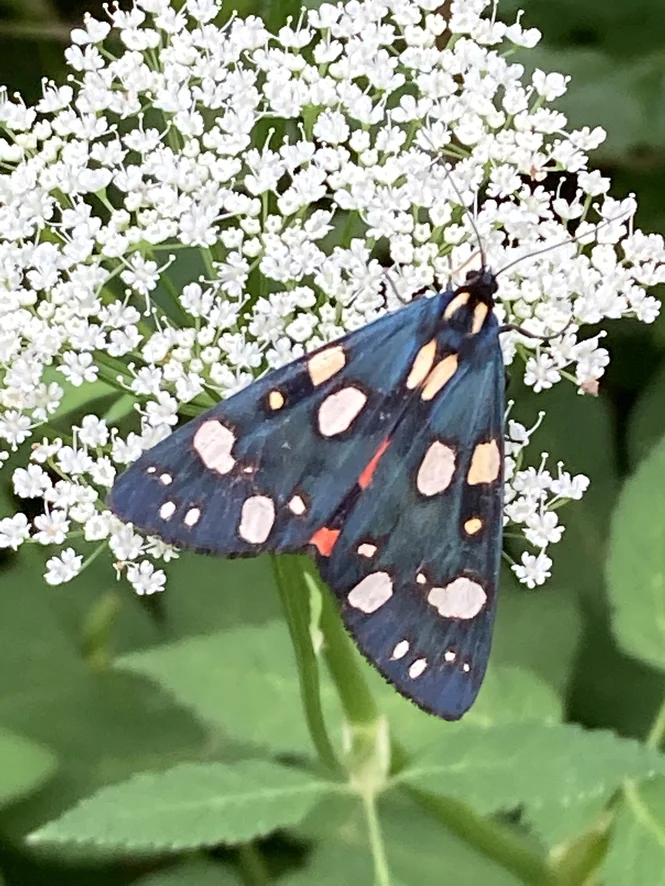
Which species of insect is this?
Callimorpha dominula
